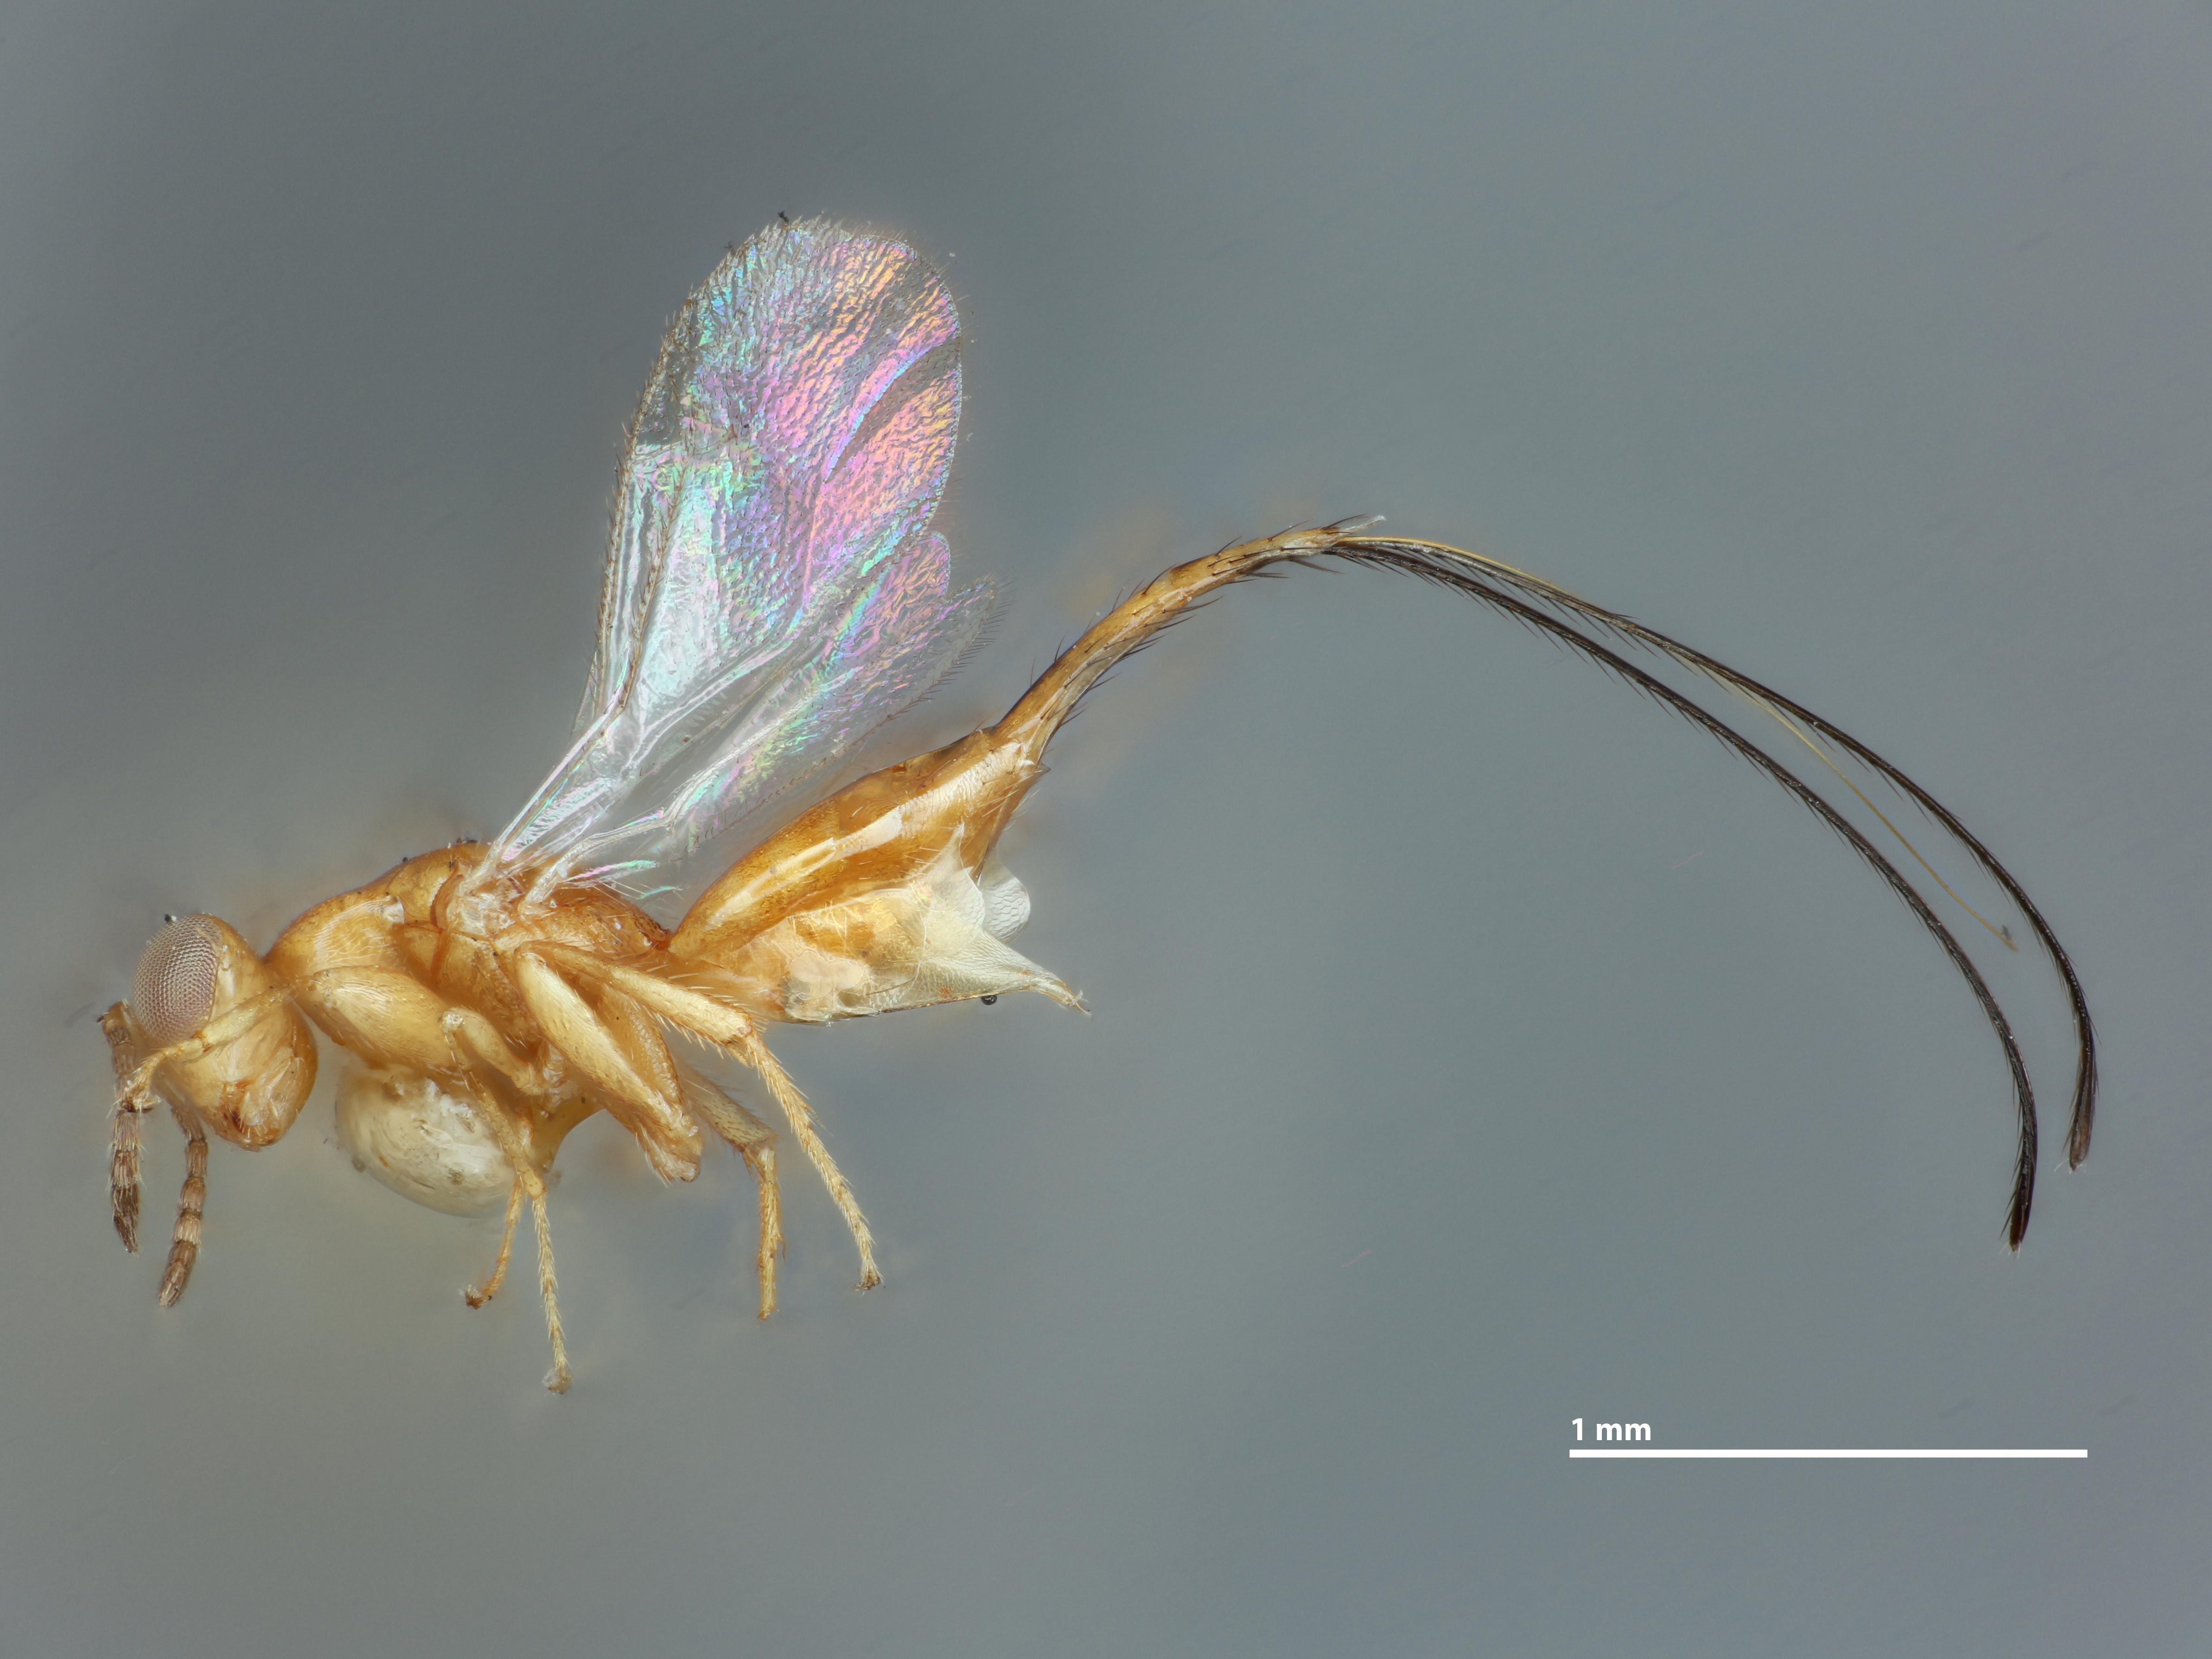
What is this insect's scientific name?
Philotrypesis ficicola
